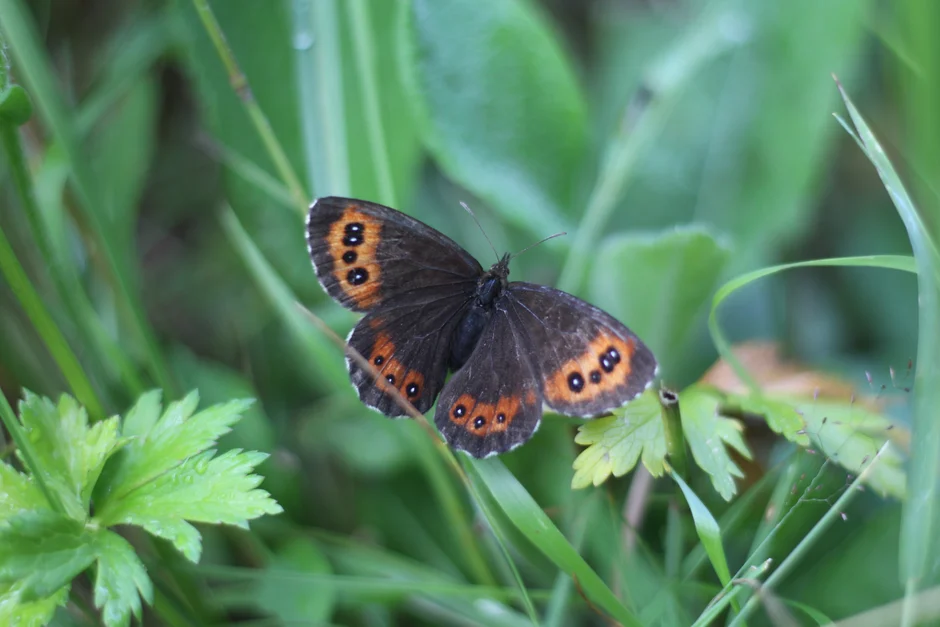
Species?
Erebia euryale
